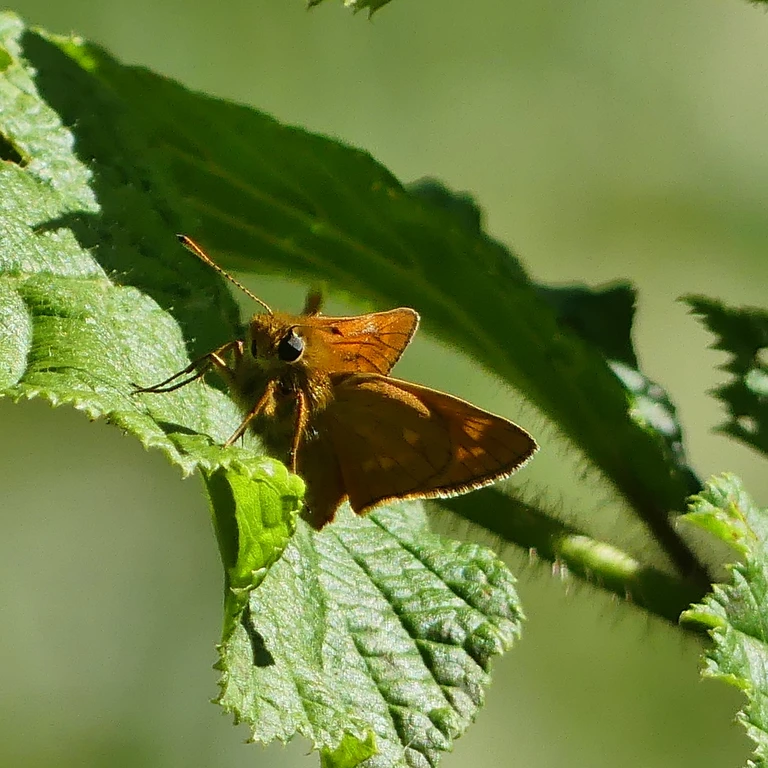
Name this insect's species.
Ochlodes sylvanus (also Ochlodes venata)
